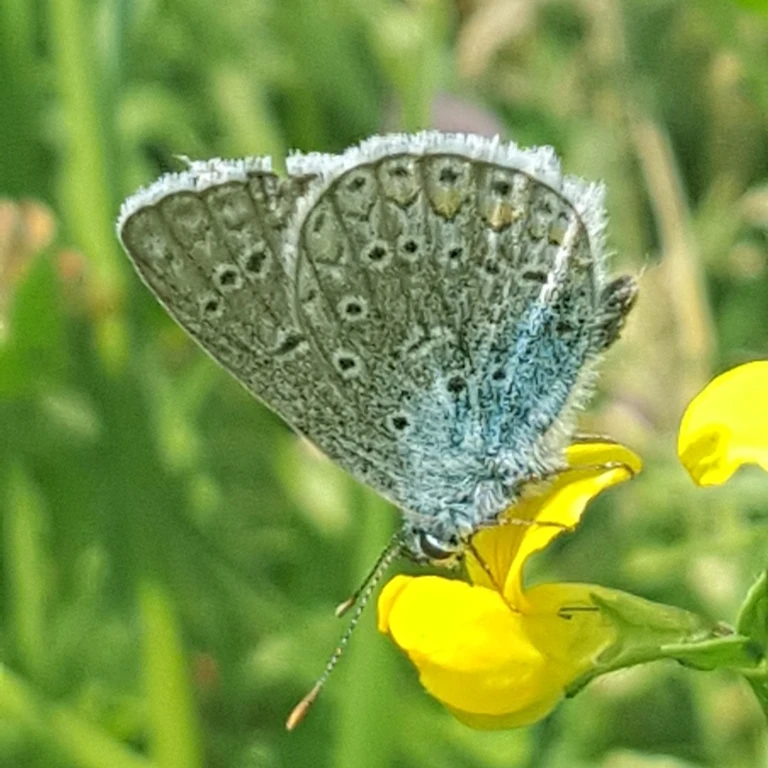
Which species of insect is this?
Polyommatus icarus
